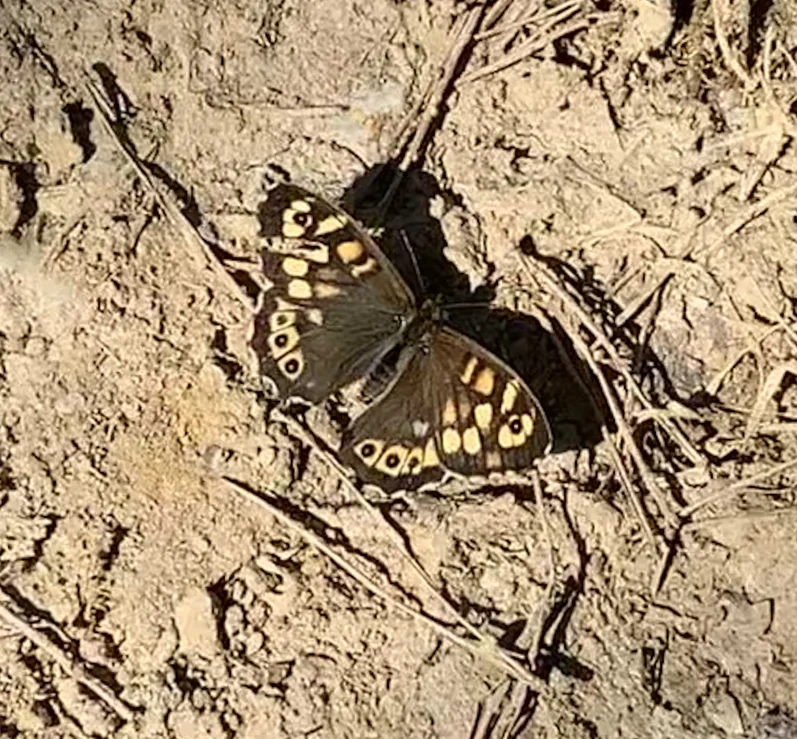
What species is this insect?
Pararge aegeria
